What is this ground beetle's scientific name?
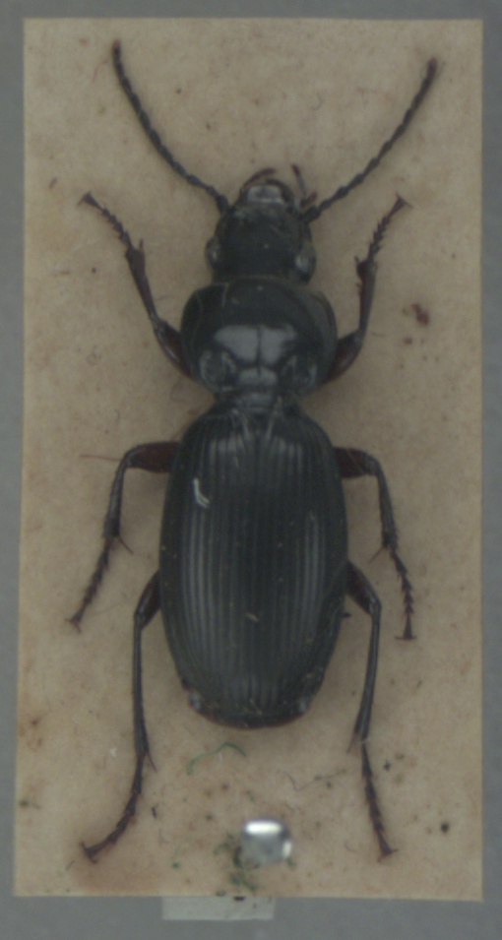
Pterostichus madidus
